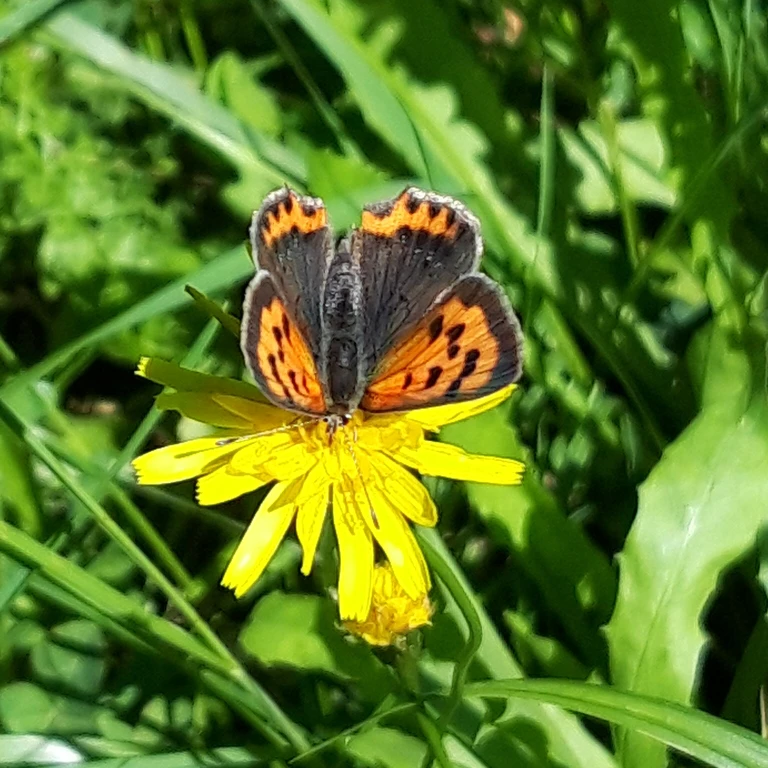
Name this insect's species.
Lycaena phlaeas
